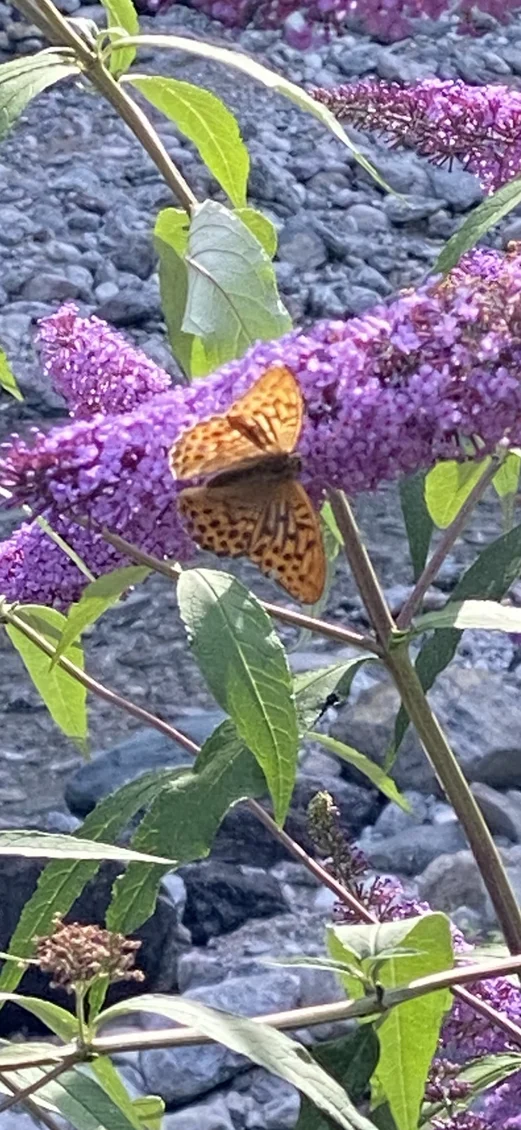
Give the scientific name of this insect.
Argynnis paphia
